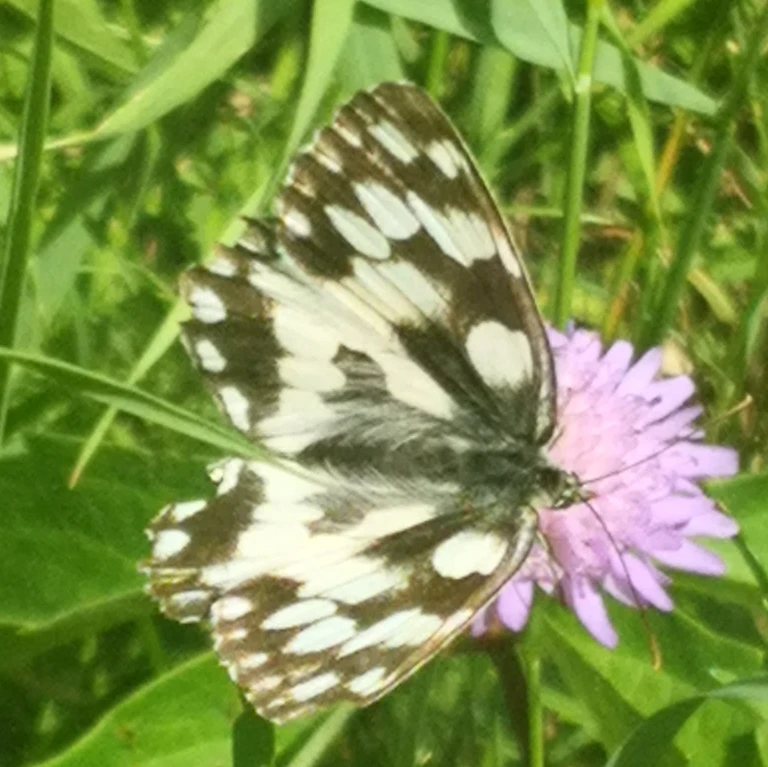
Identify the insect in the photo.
Melanargia galathea
